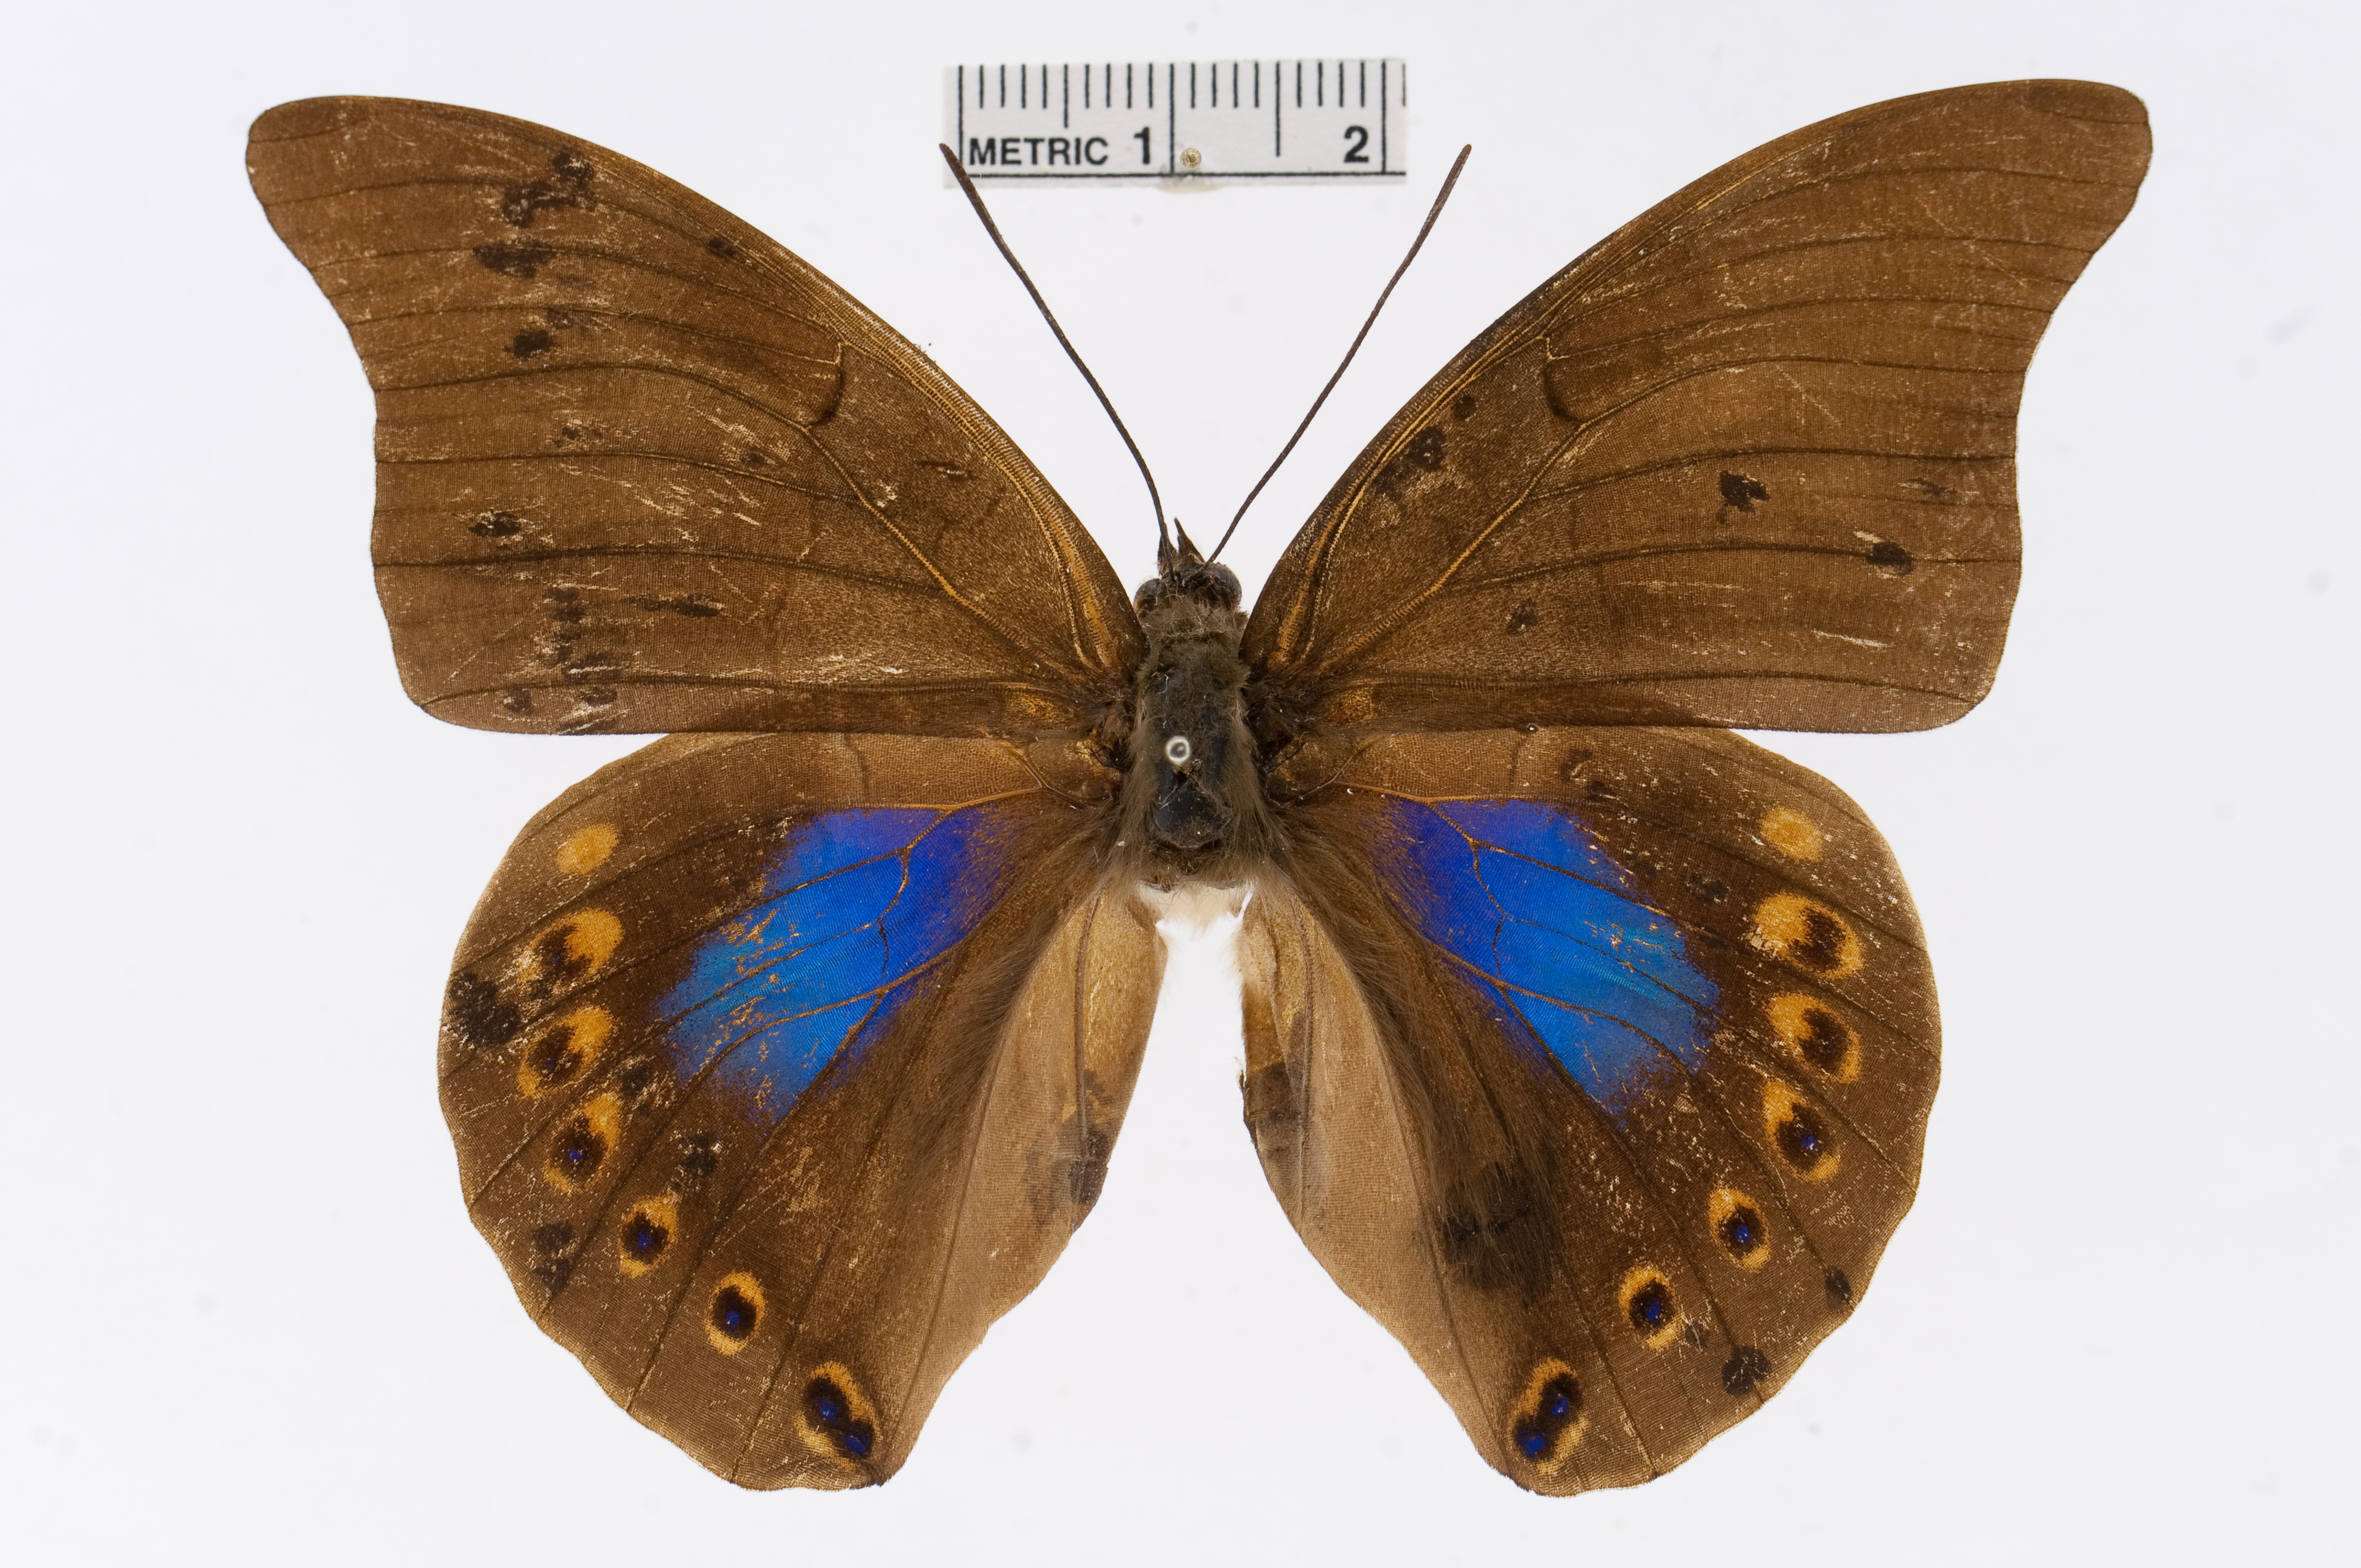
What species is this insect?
Noreppa chromus
